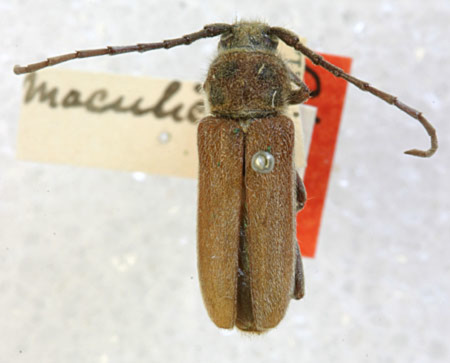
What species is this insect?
Crossidius maculicollis
